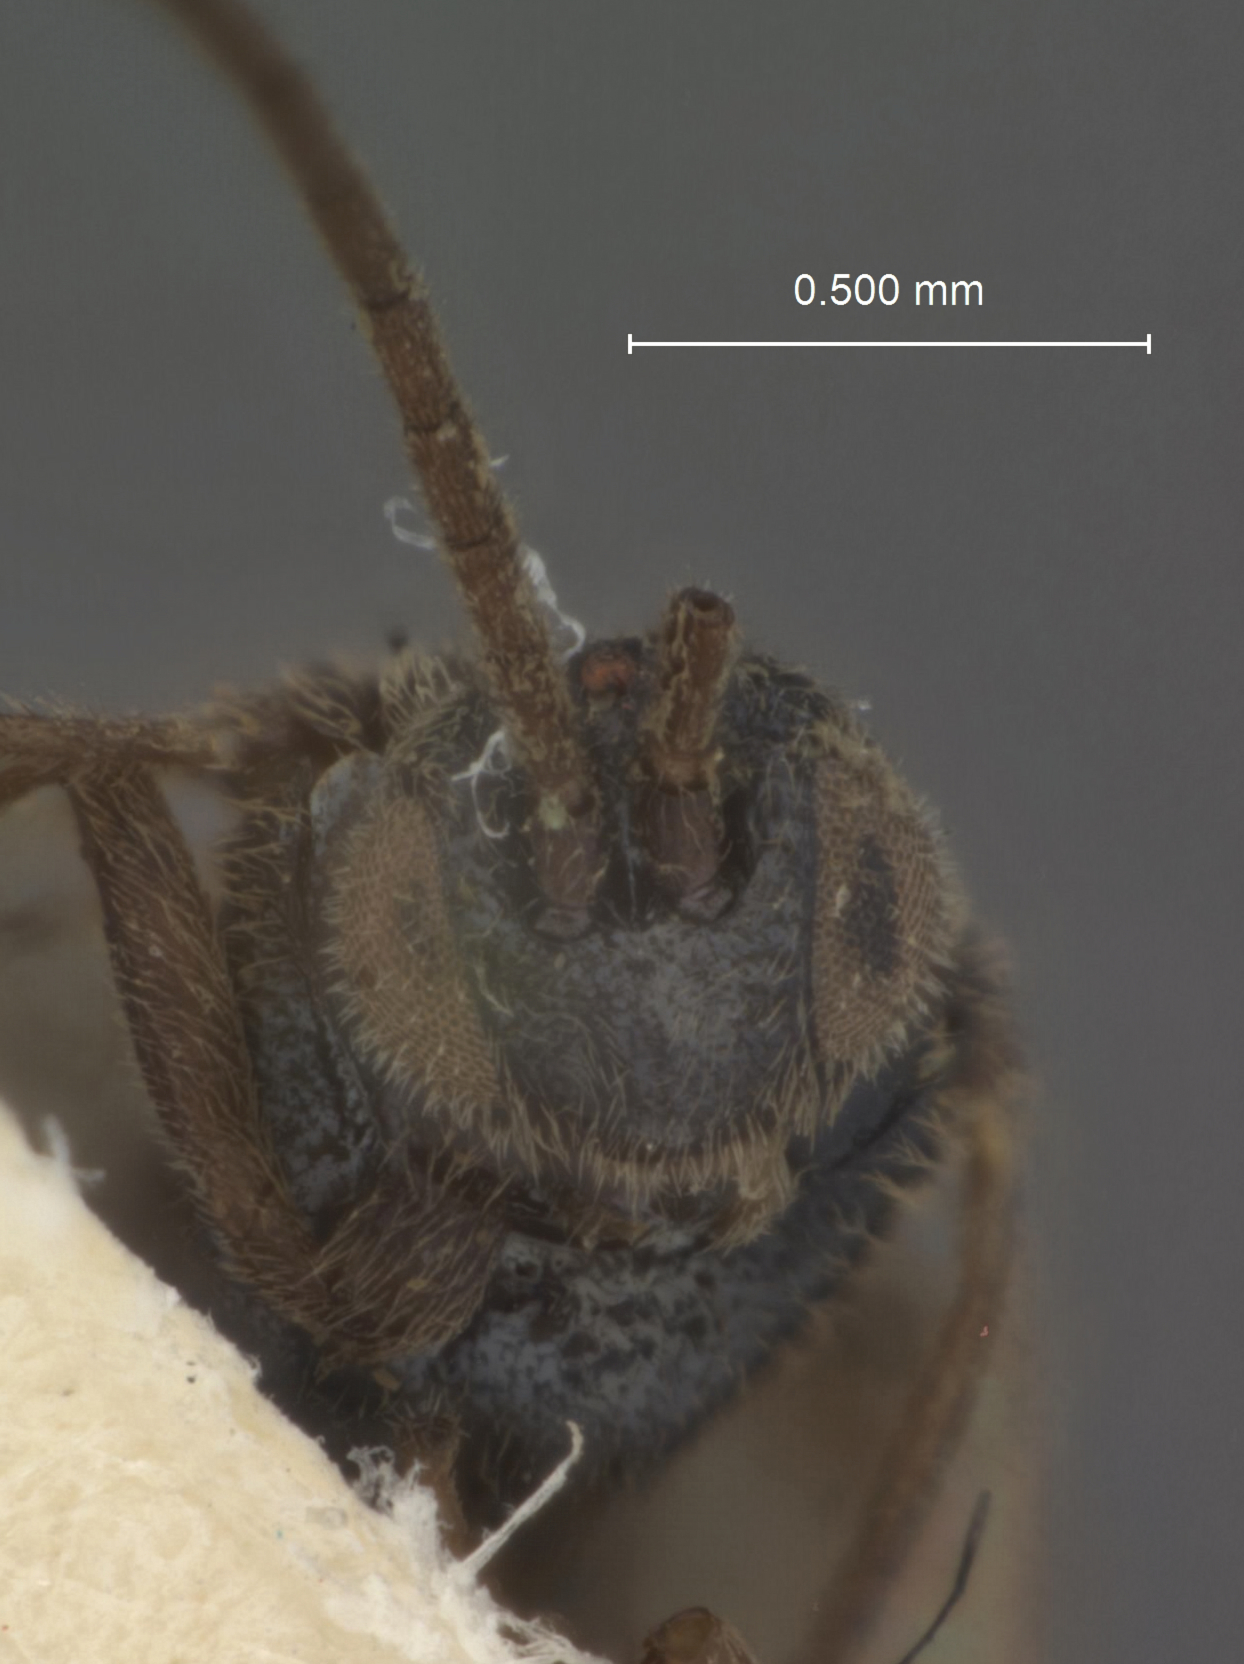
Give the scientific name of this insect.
Apanteles hidaridis
